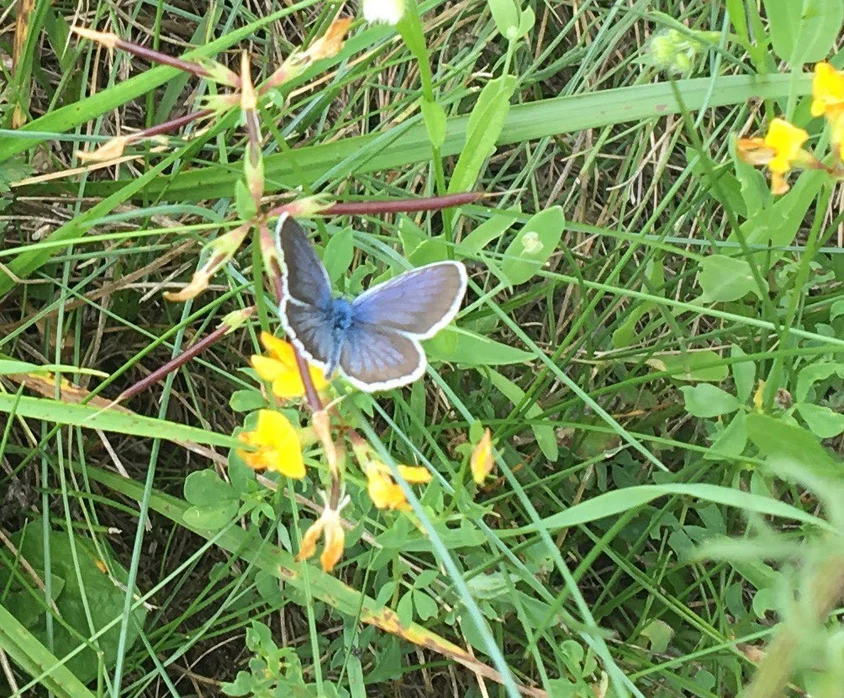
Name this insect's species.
Plebejus argus
